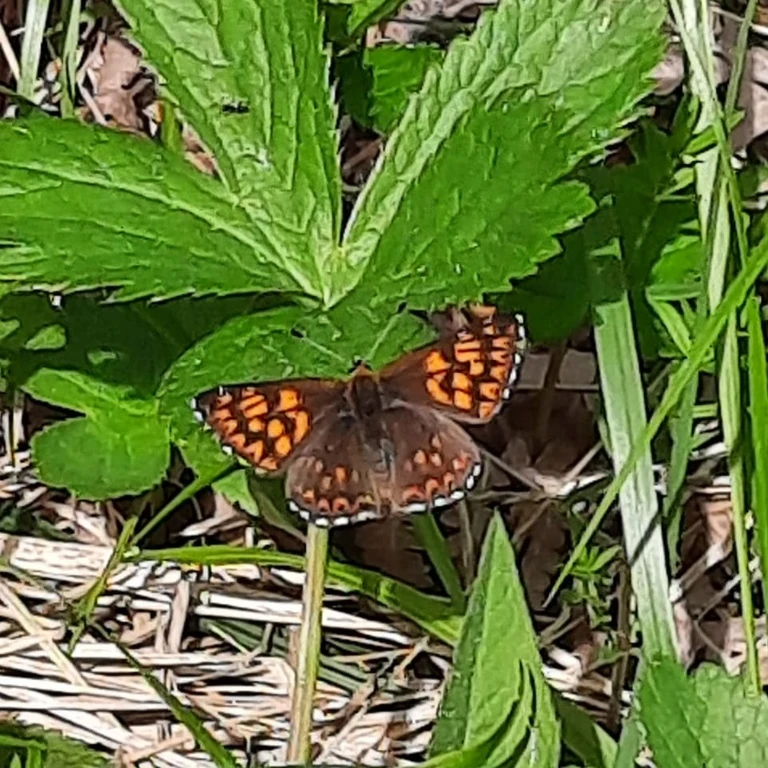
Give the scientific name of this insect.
Hamearis lucina
